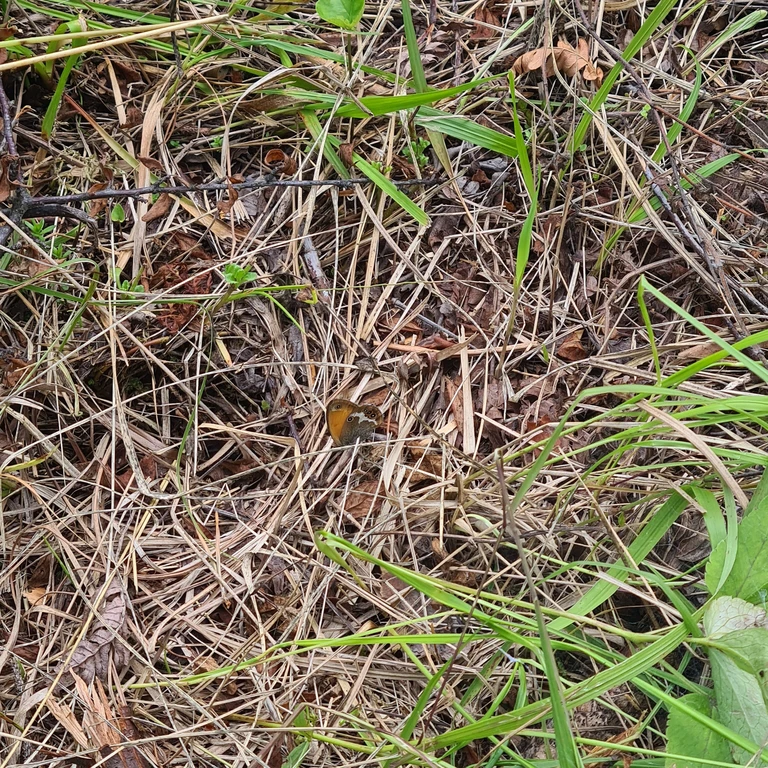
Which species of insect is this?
Coenonympha arcania
